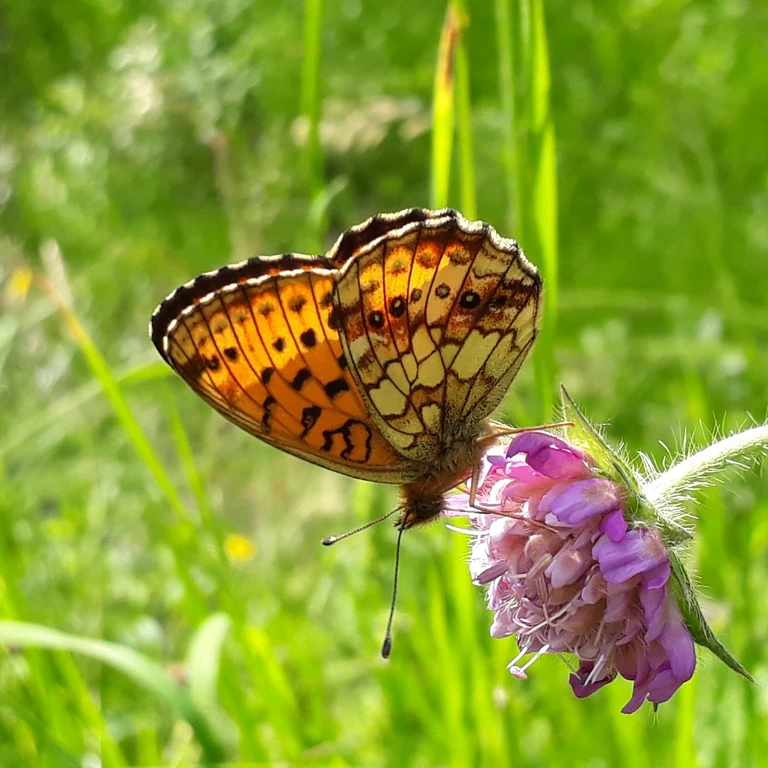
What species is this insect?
Brenthis ino
